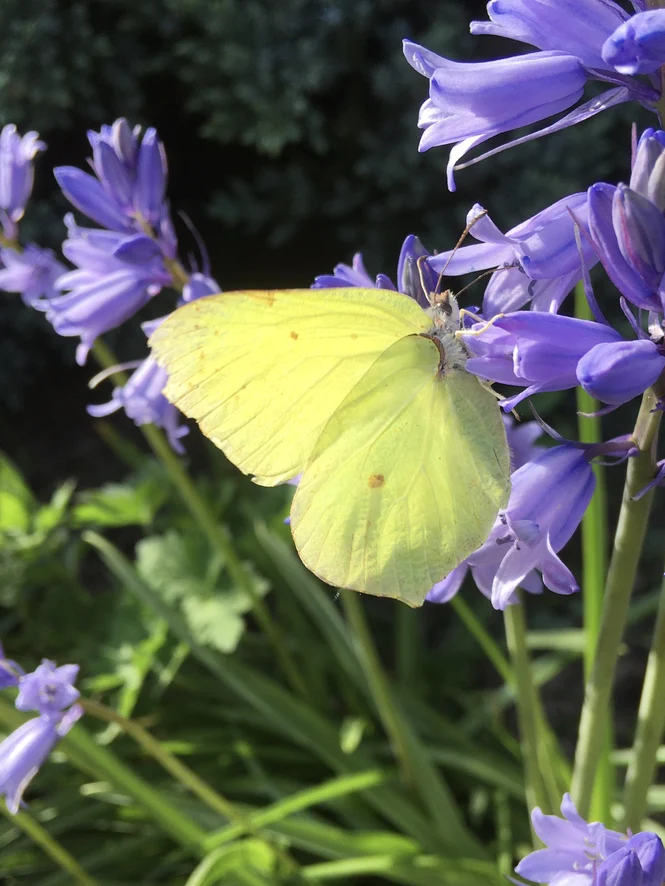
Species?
Gonepteryx rhamni
